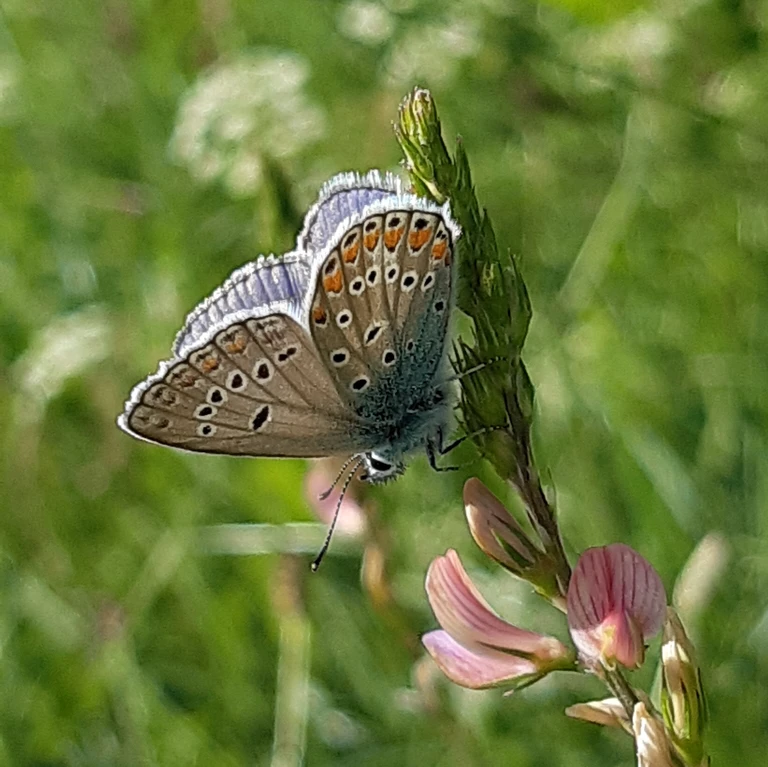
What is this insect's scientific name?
Polyommatus thersites
